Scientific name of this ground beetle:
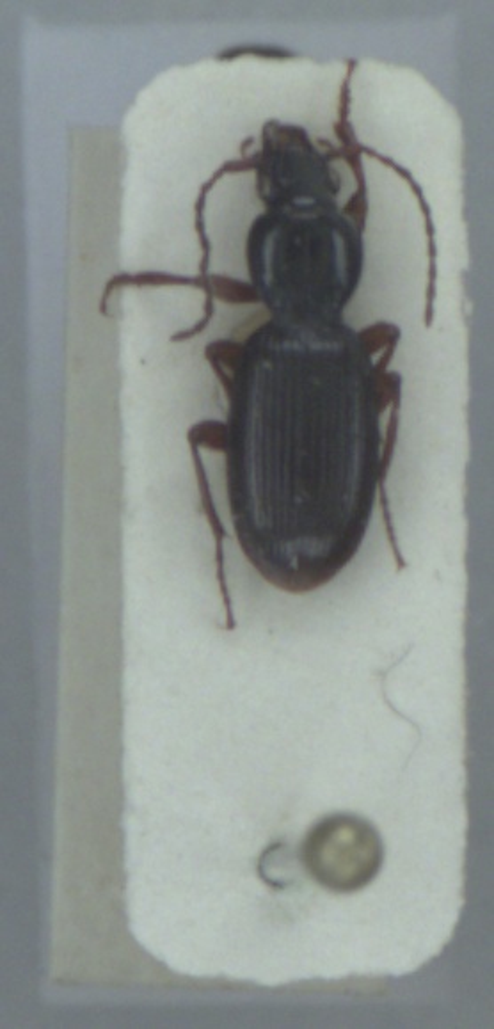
Stomis pumicatus
